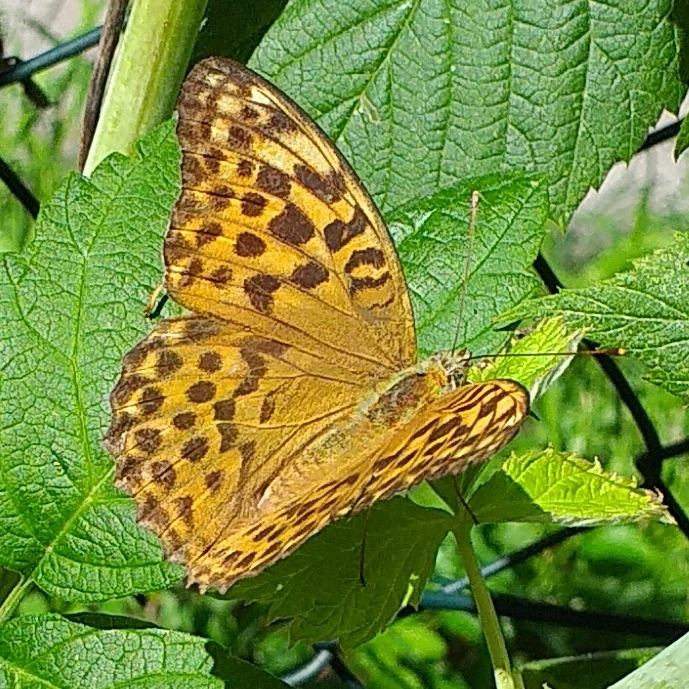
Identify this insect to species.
Argynnis paphia
